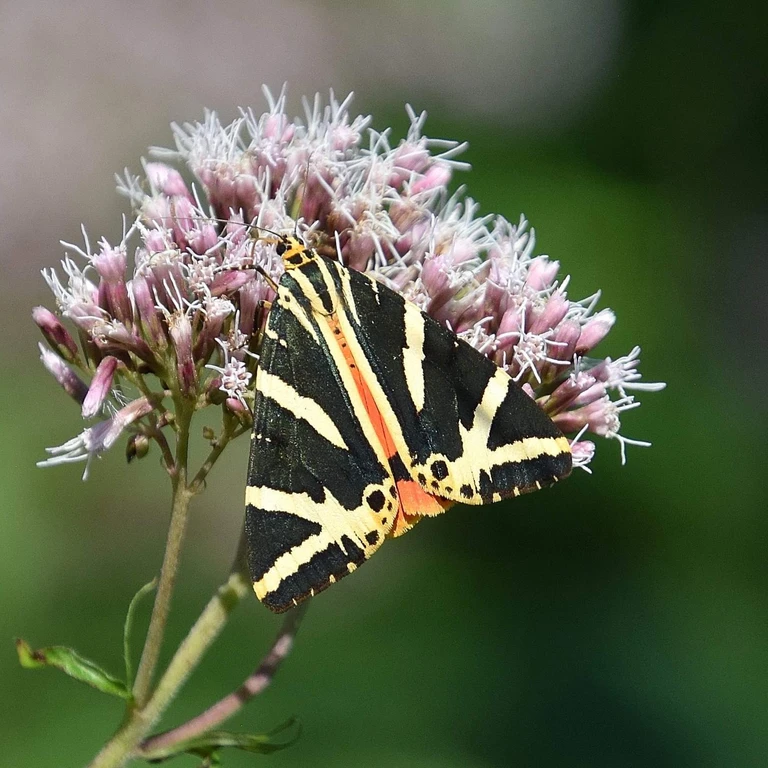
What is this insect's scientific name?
Euplagia quadripunctaria
